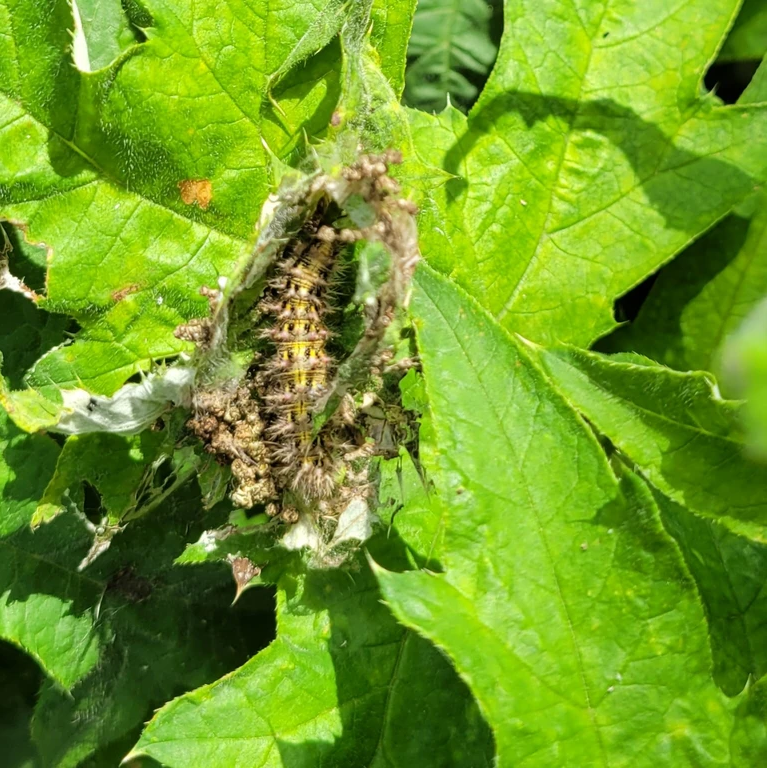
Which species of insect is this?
Vanessa cardui
